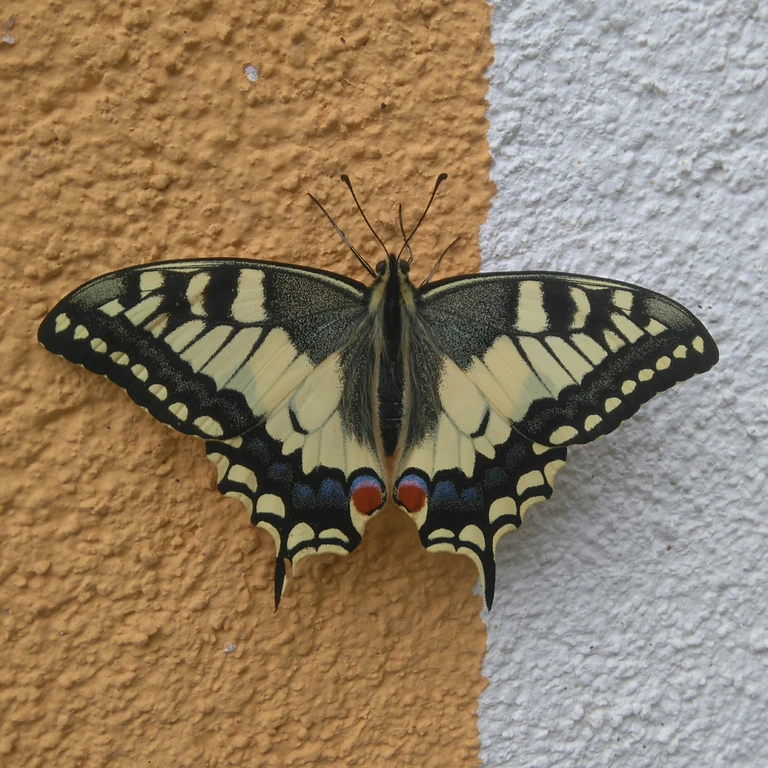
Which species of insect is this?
Papilio machaon
